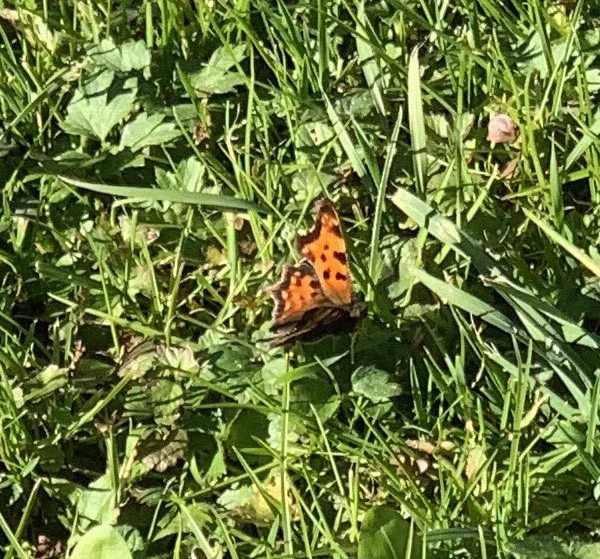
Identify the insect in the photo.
Polygonia c-album
